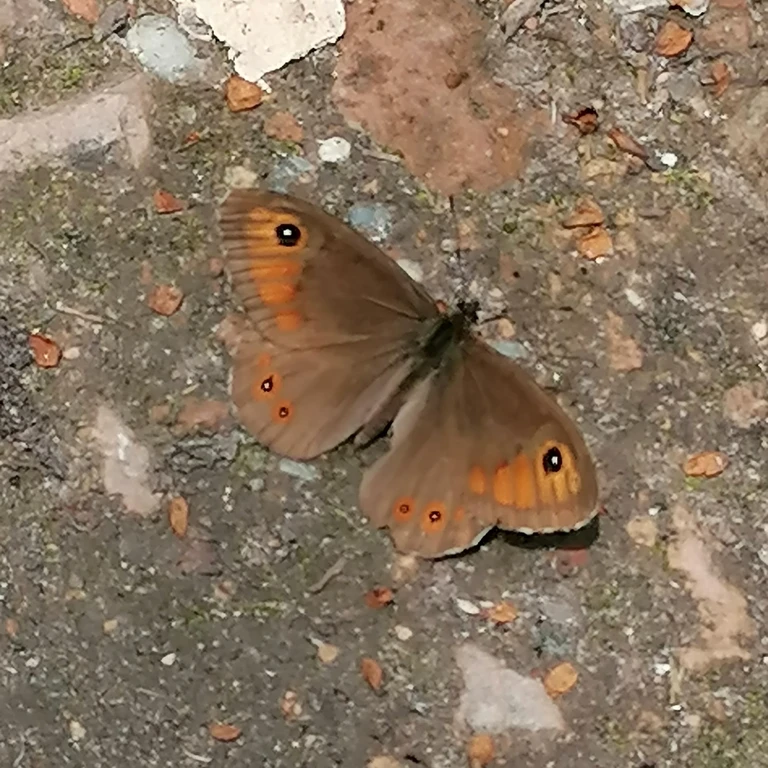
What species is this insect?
Lasiommata maera (also Pararge maera)
